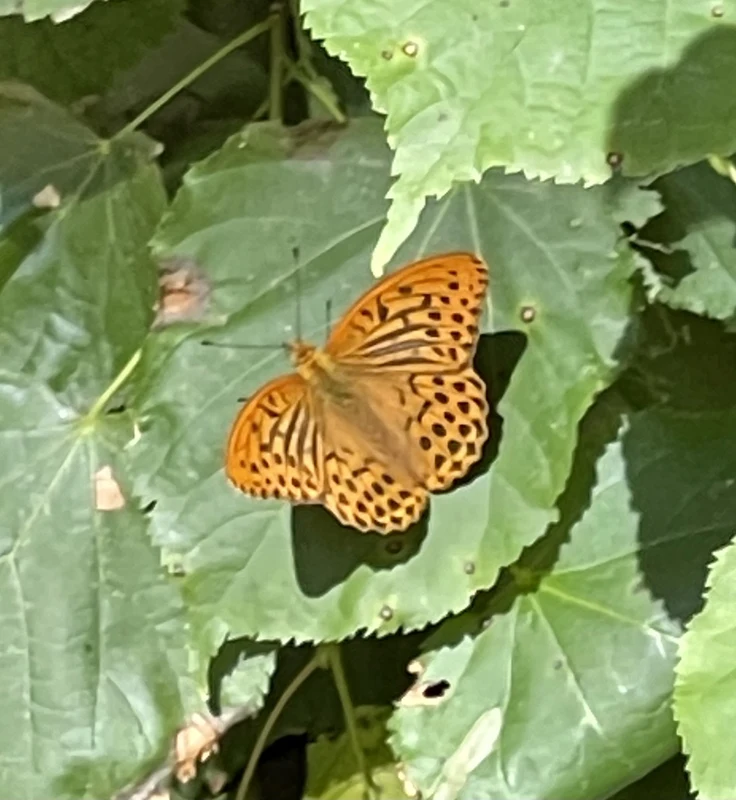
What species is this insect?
Argynnis paphia
